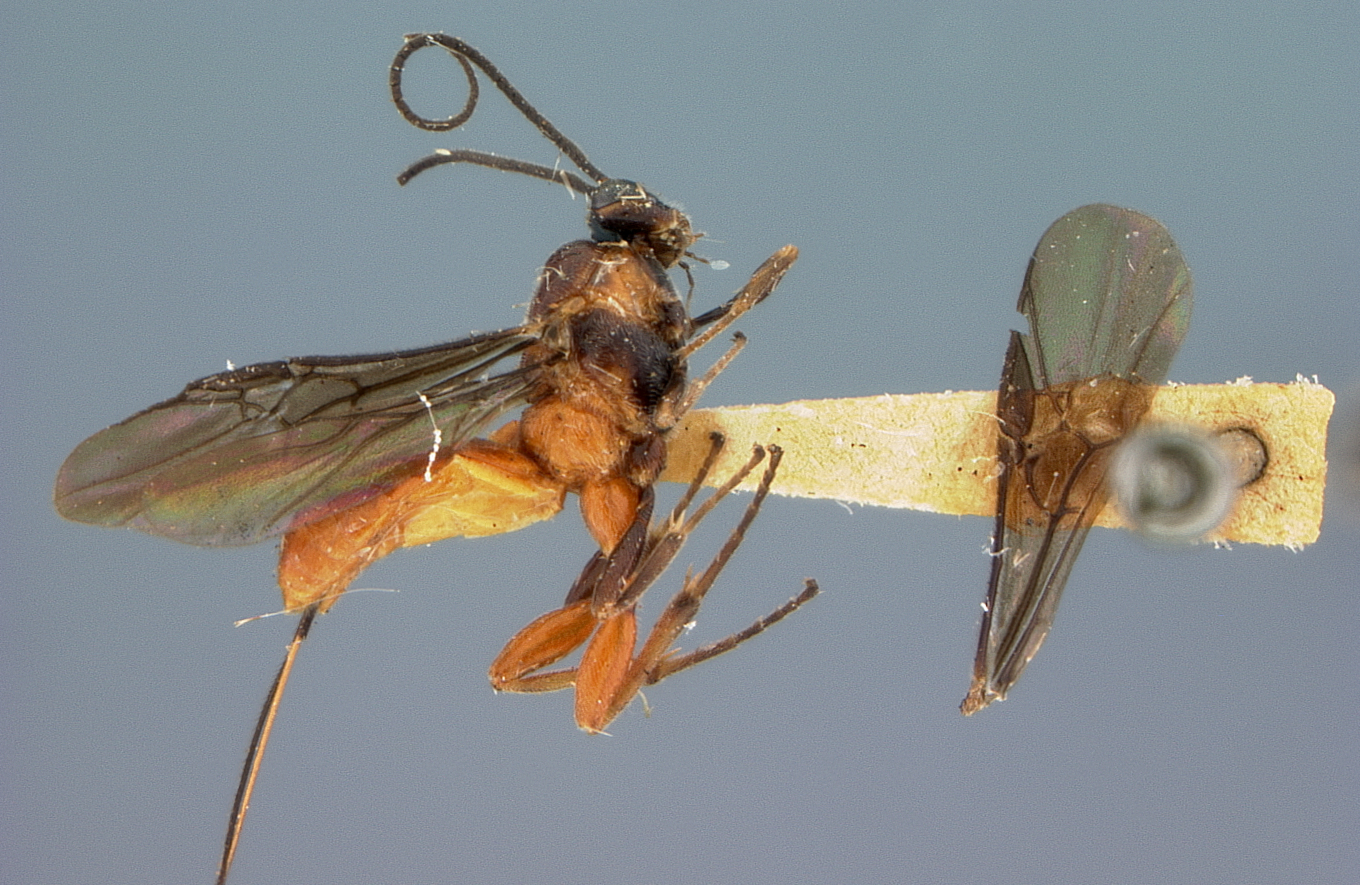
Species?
Bassus acrobasidis
